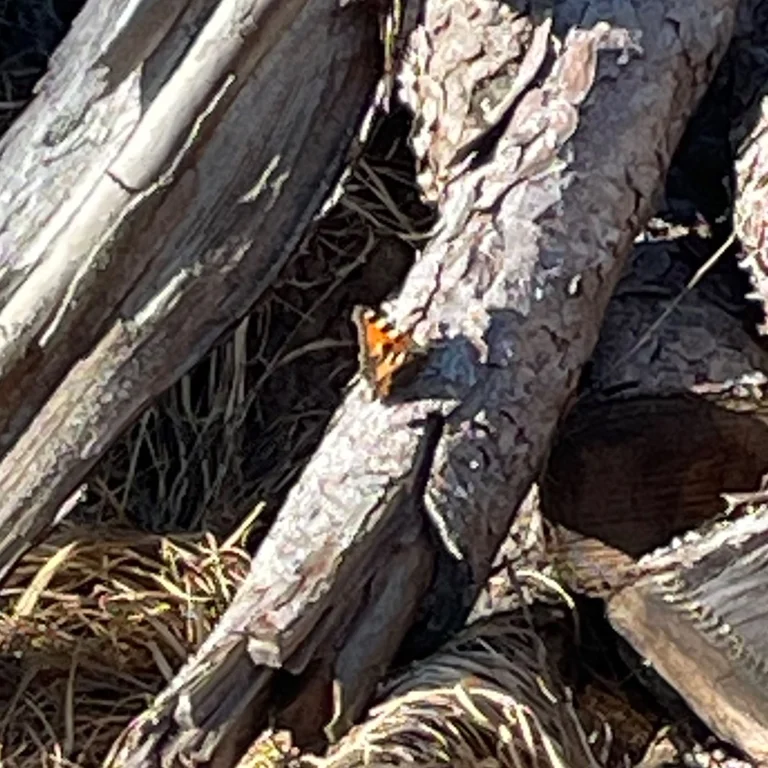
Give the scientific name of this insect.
Aglais urticae
